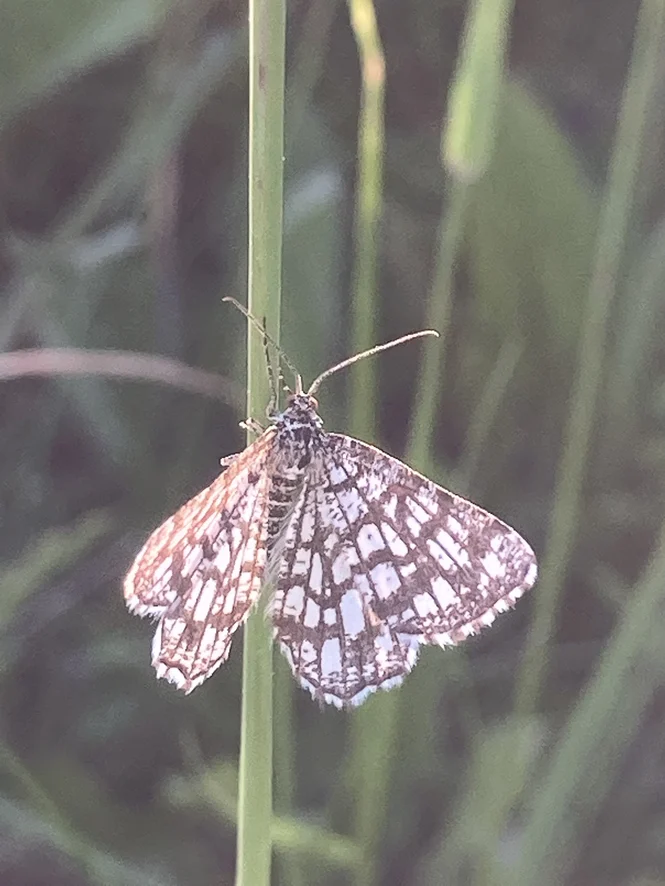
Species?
Chiasmia clathrata
